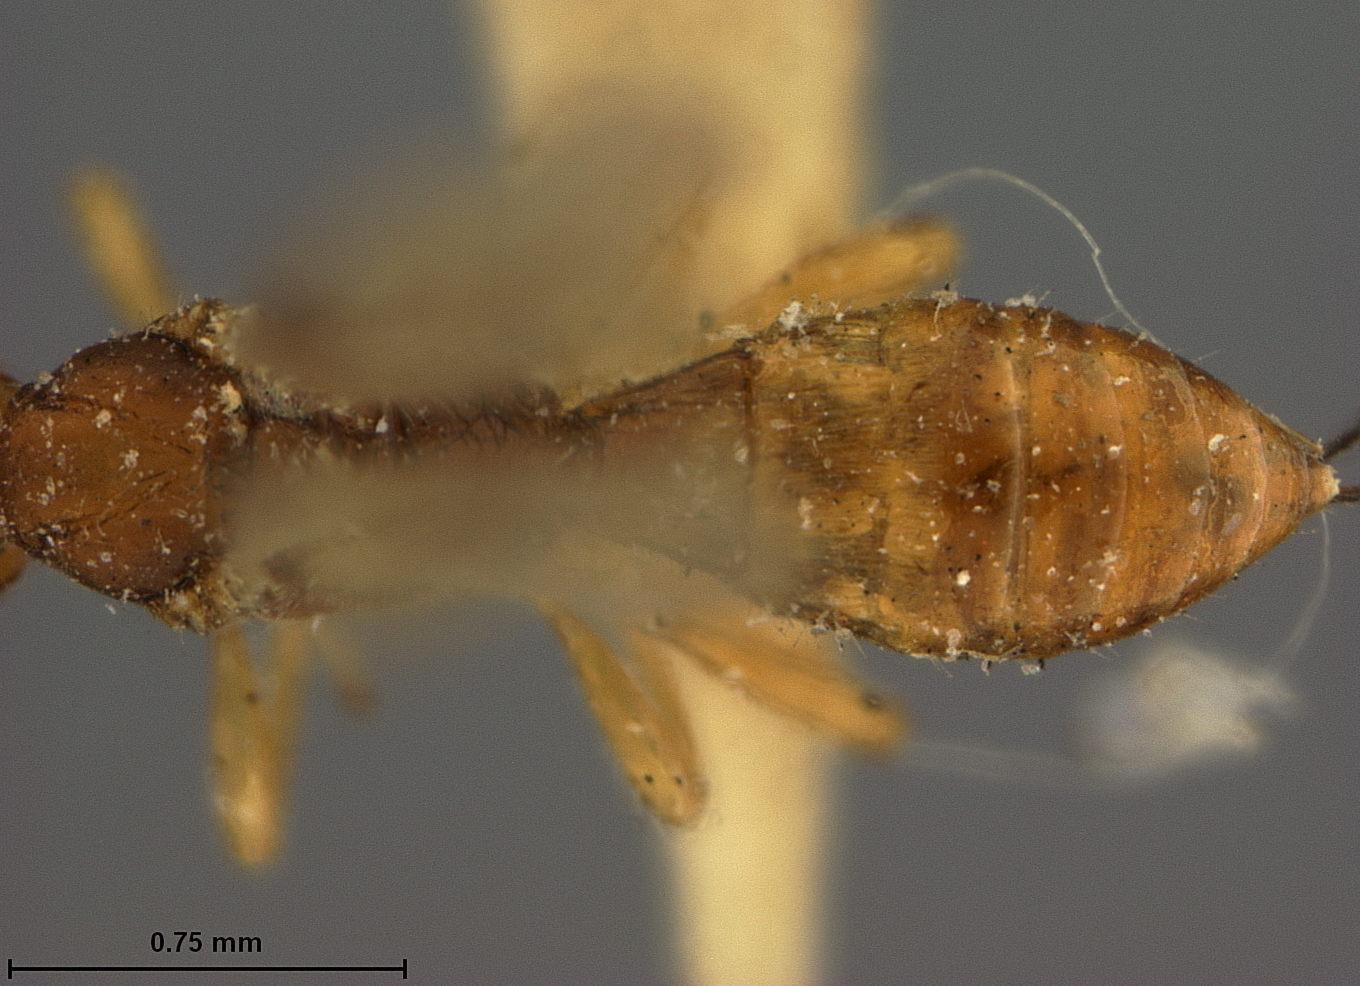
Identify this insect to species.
Caenophanes chittendenii
